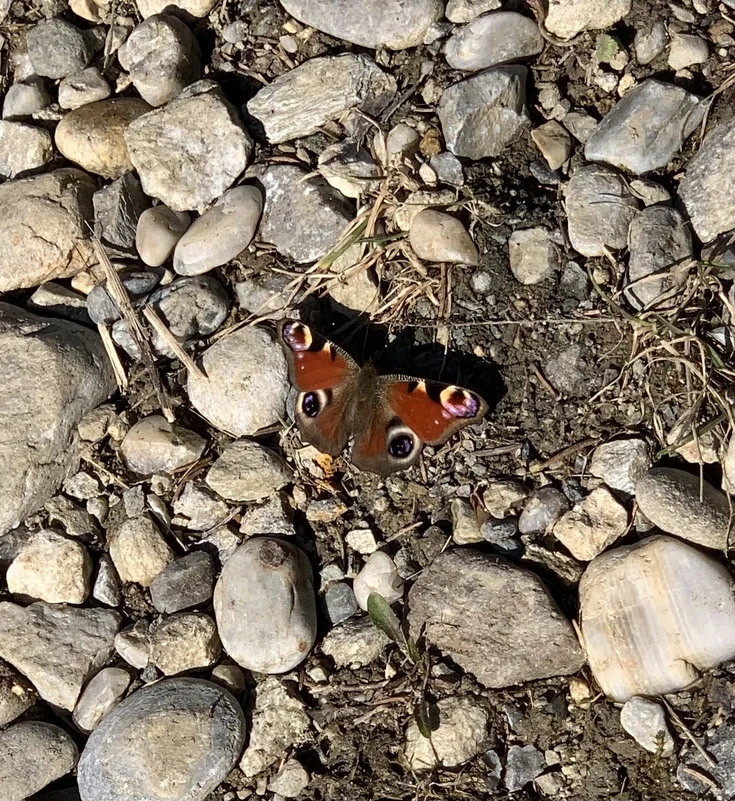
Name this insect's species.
Aglais io
